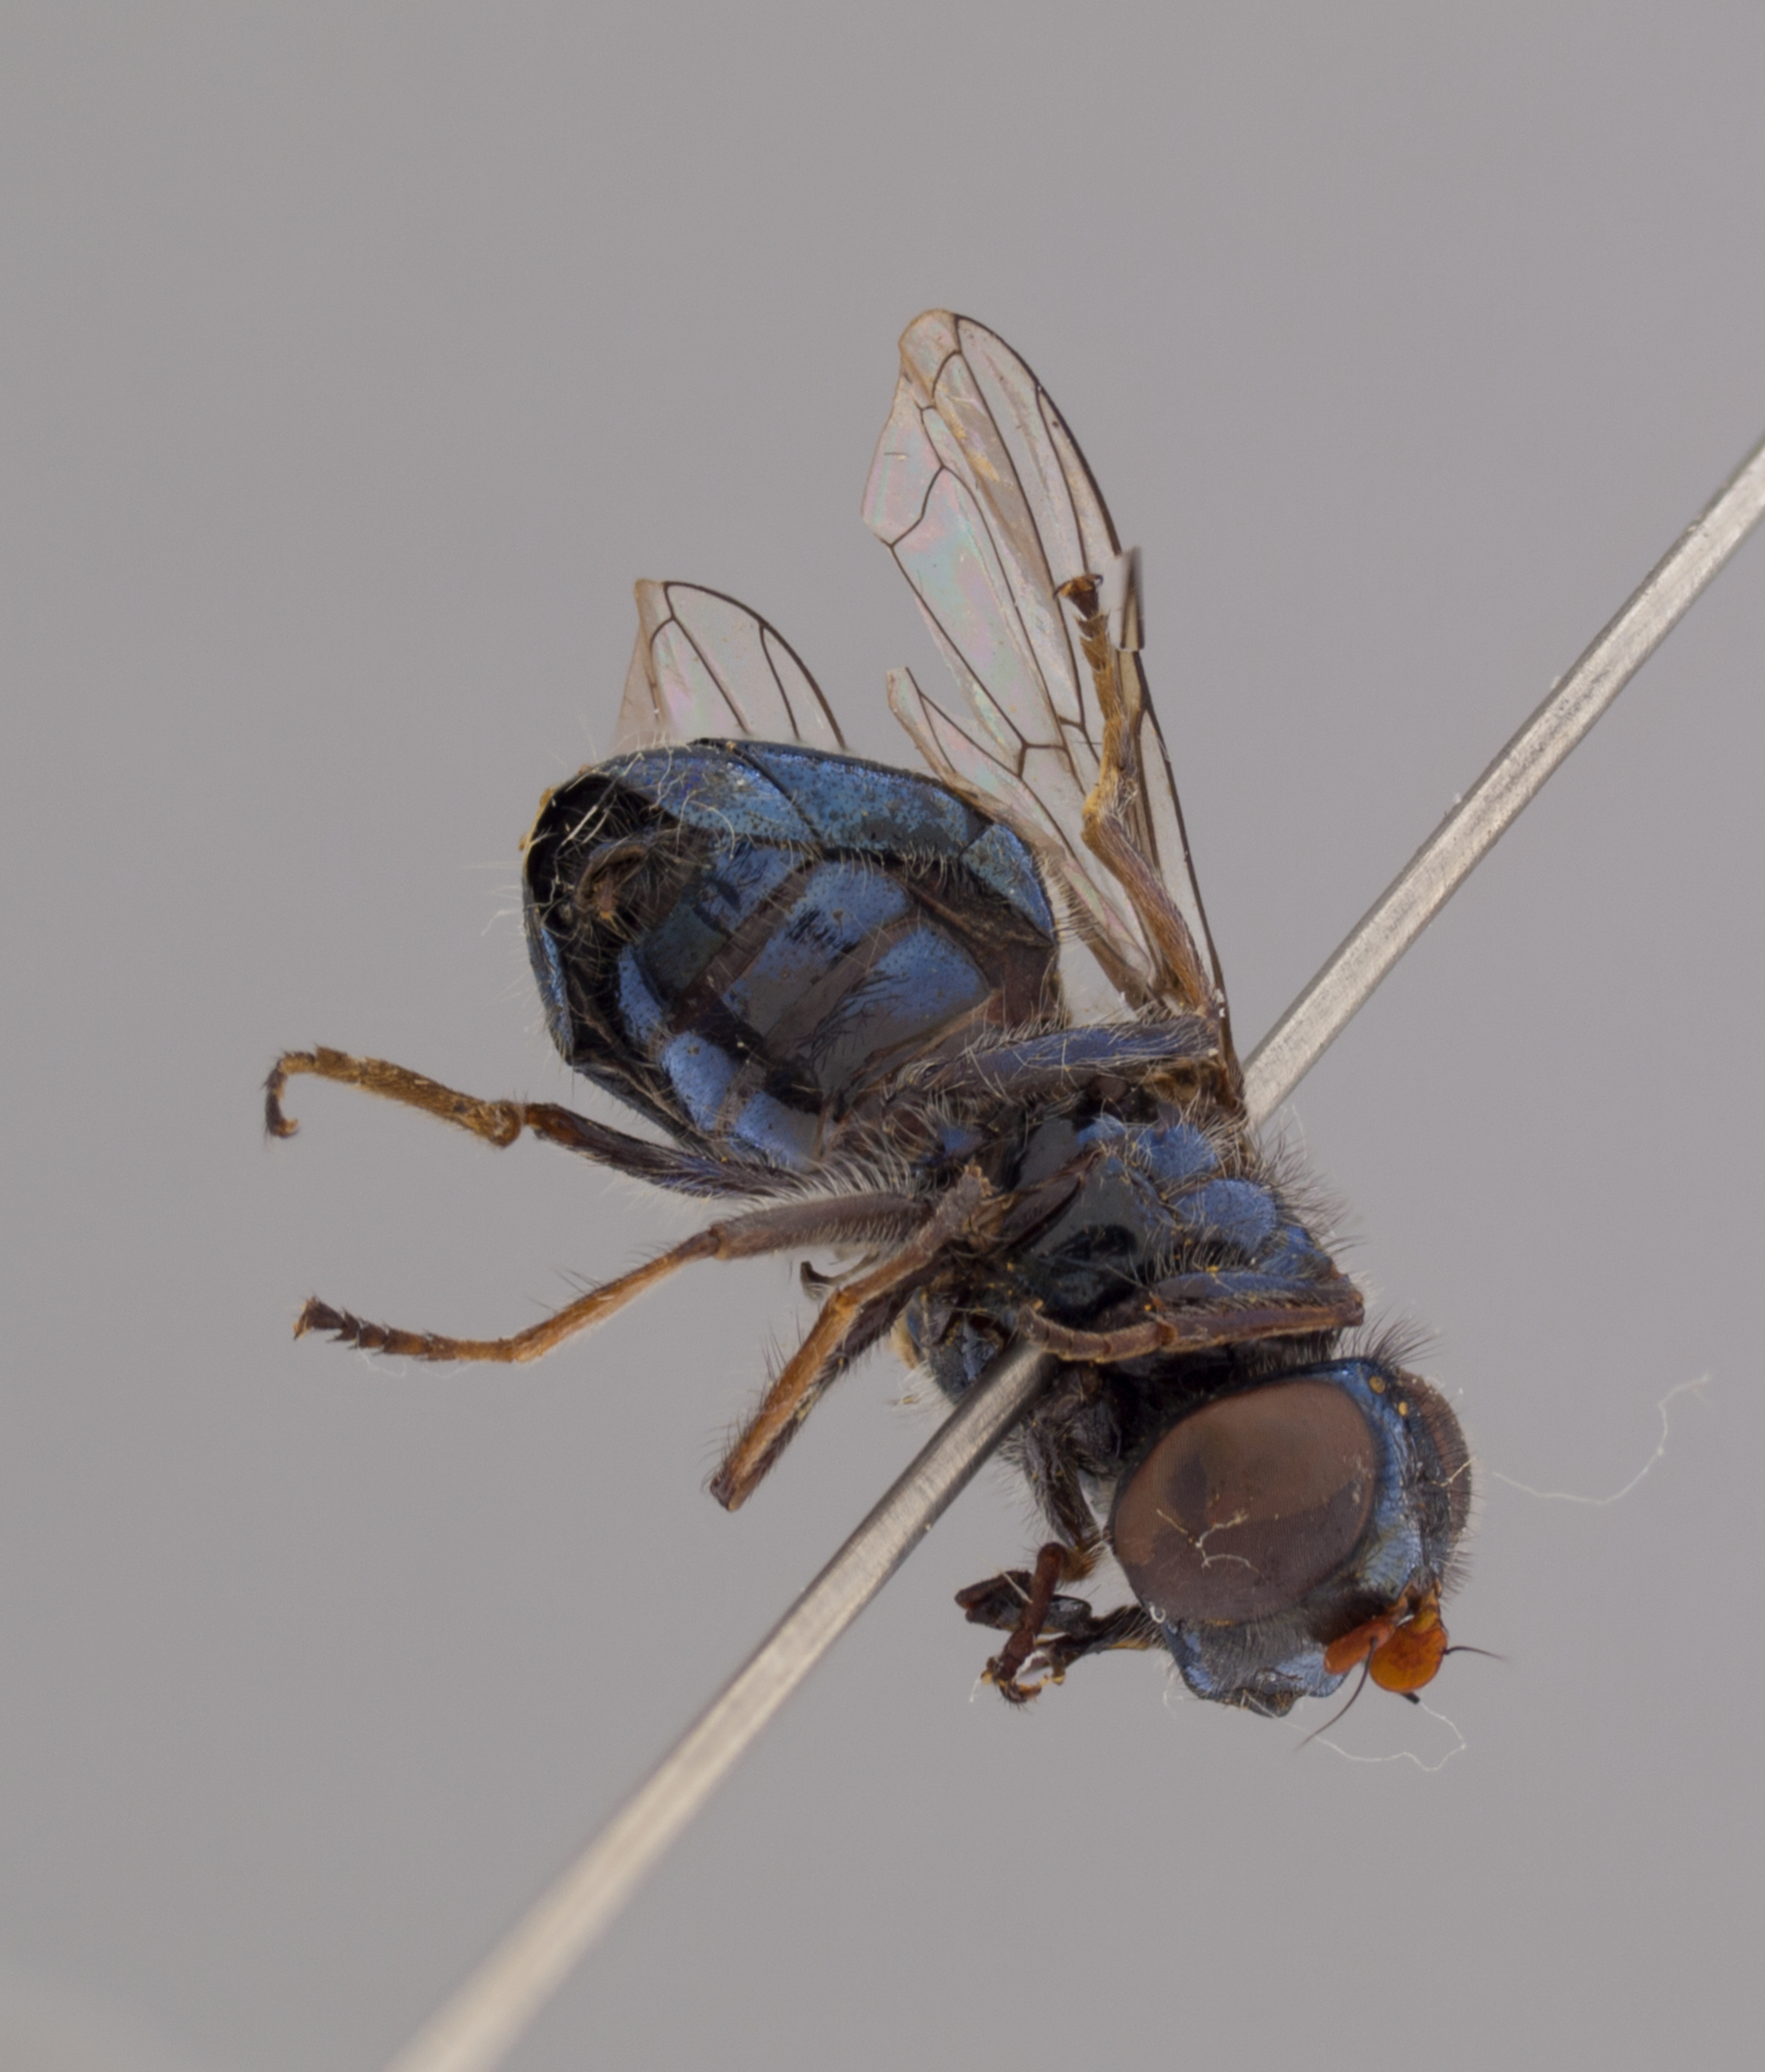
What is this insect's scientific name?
Notiocheilosia nitescens
